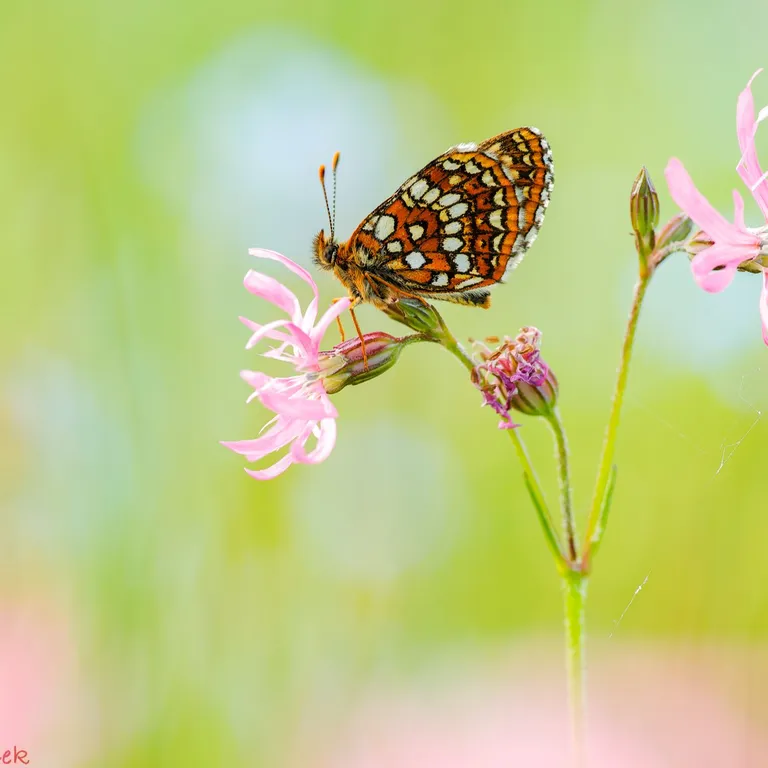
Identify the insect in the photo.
Melitaea diamina
